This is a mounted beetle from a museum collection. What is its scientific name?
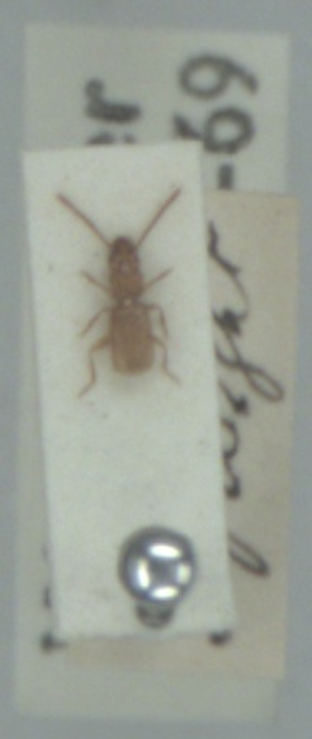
Aepus marinus
